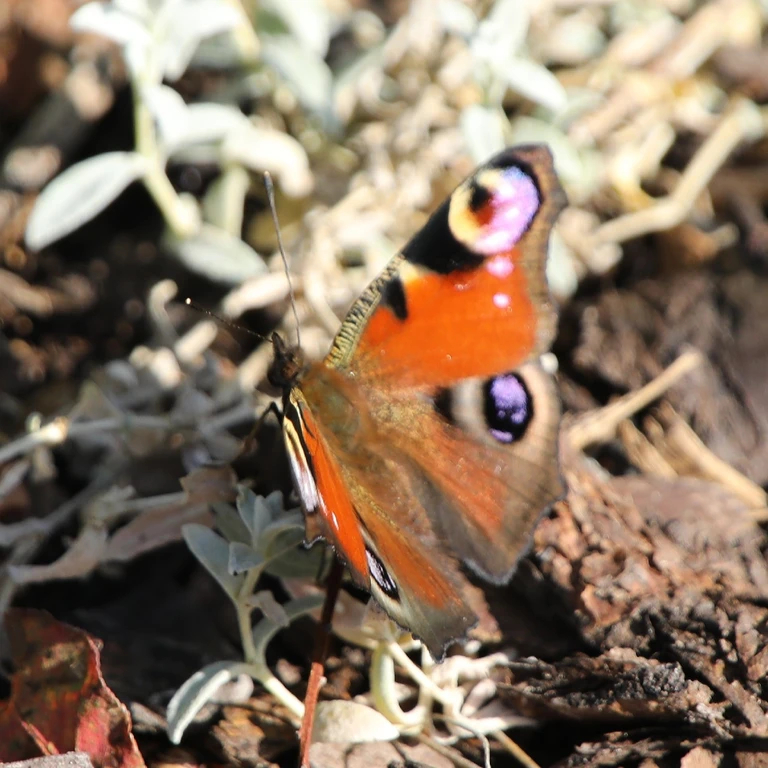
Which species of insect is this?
Aglais io
